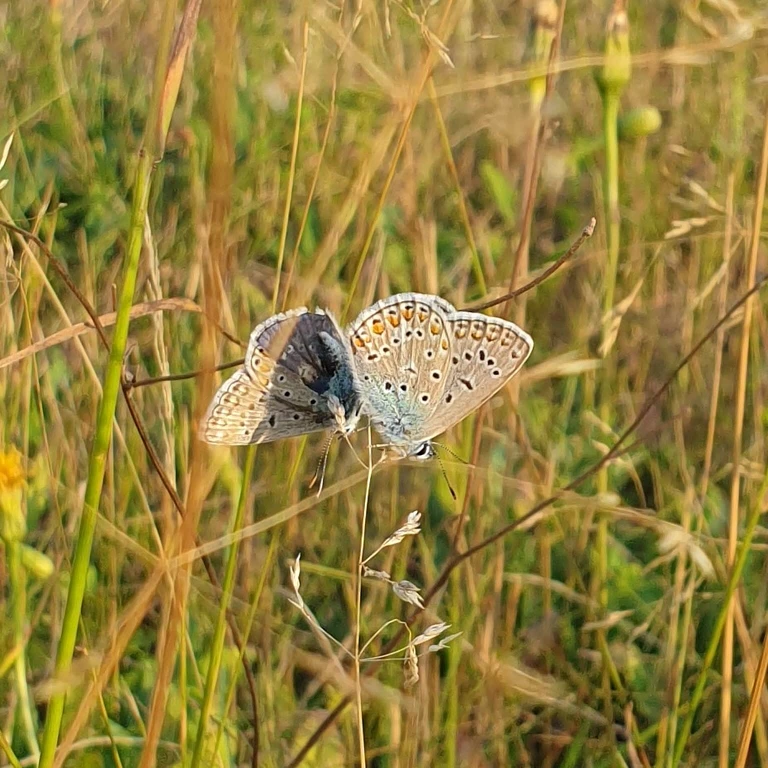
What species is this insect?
Polyommatus icarus
